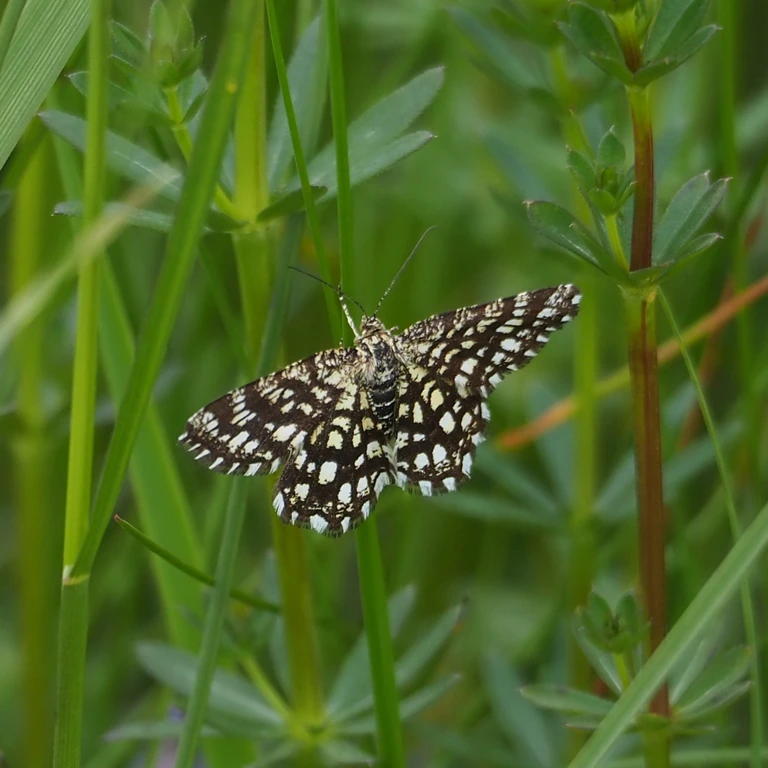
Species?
Chiasmia clathrata
